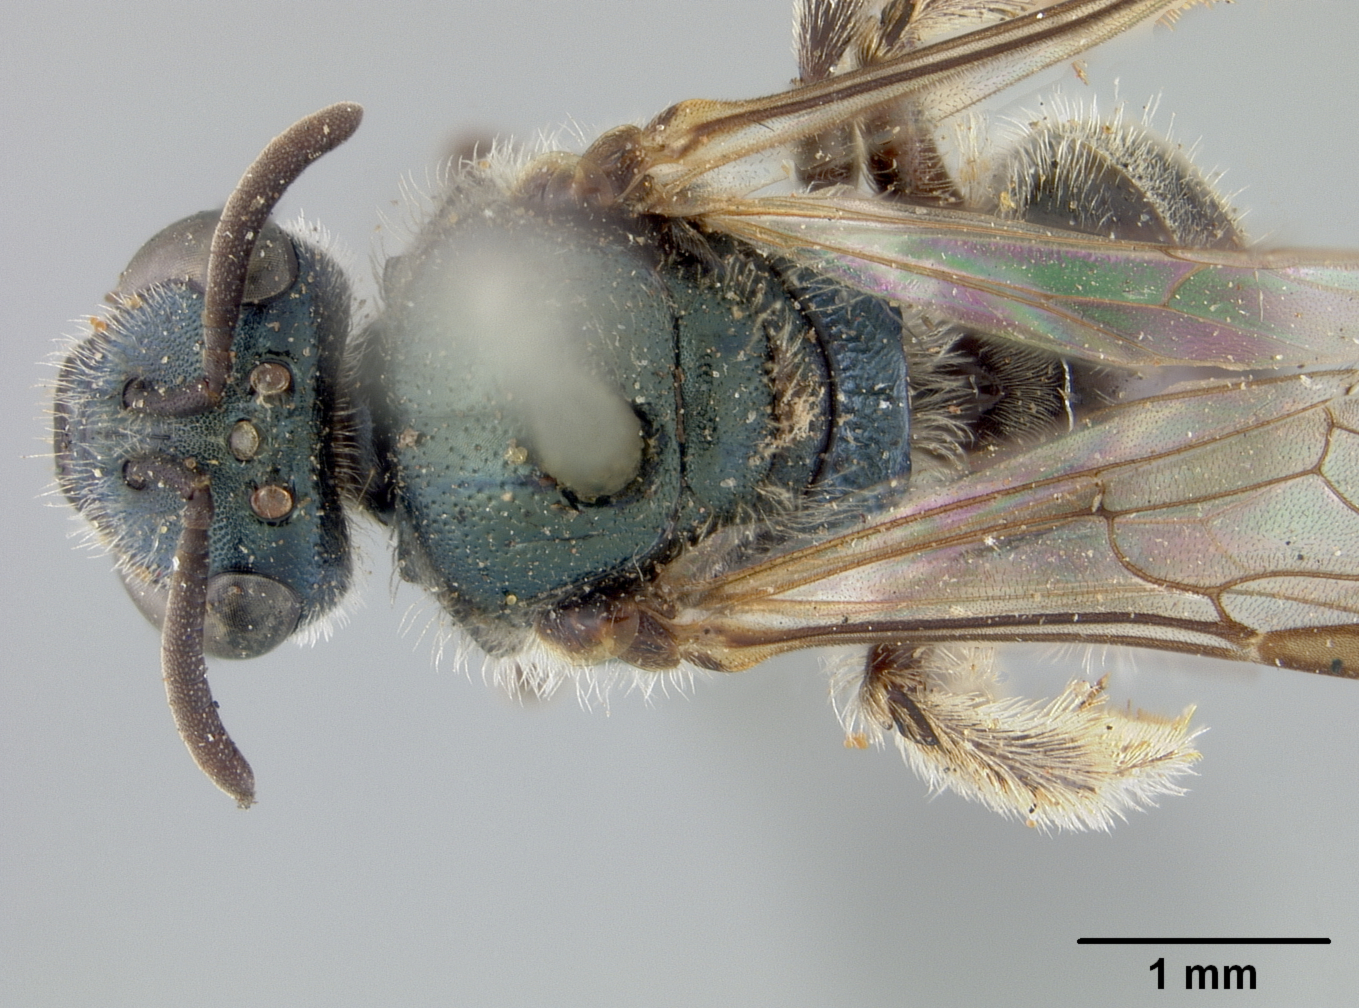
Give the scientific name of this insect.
Halictus bruneriellus
